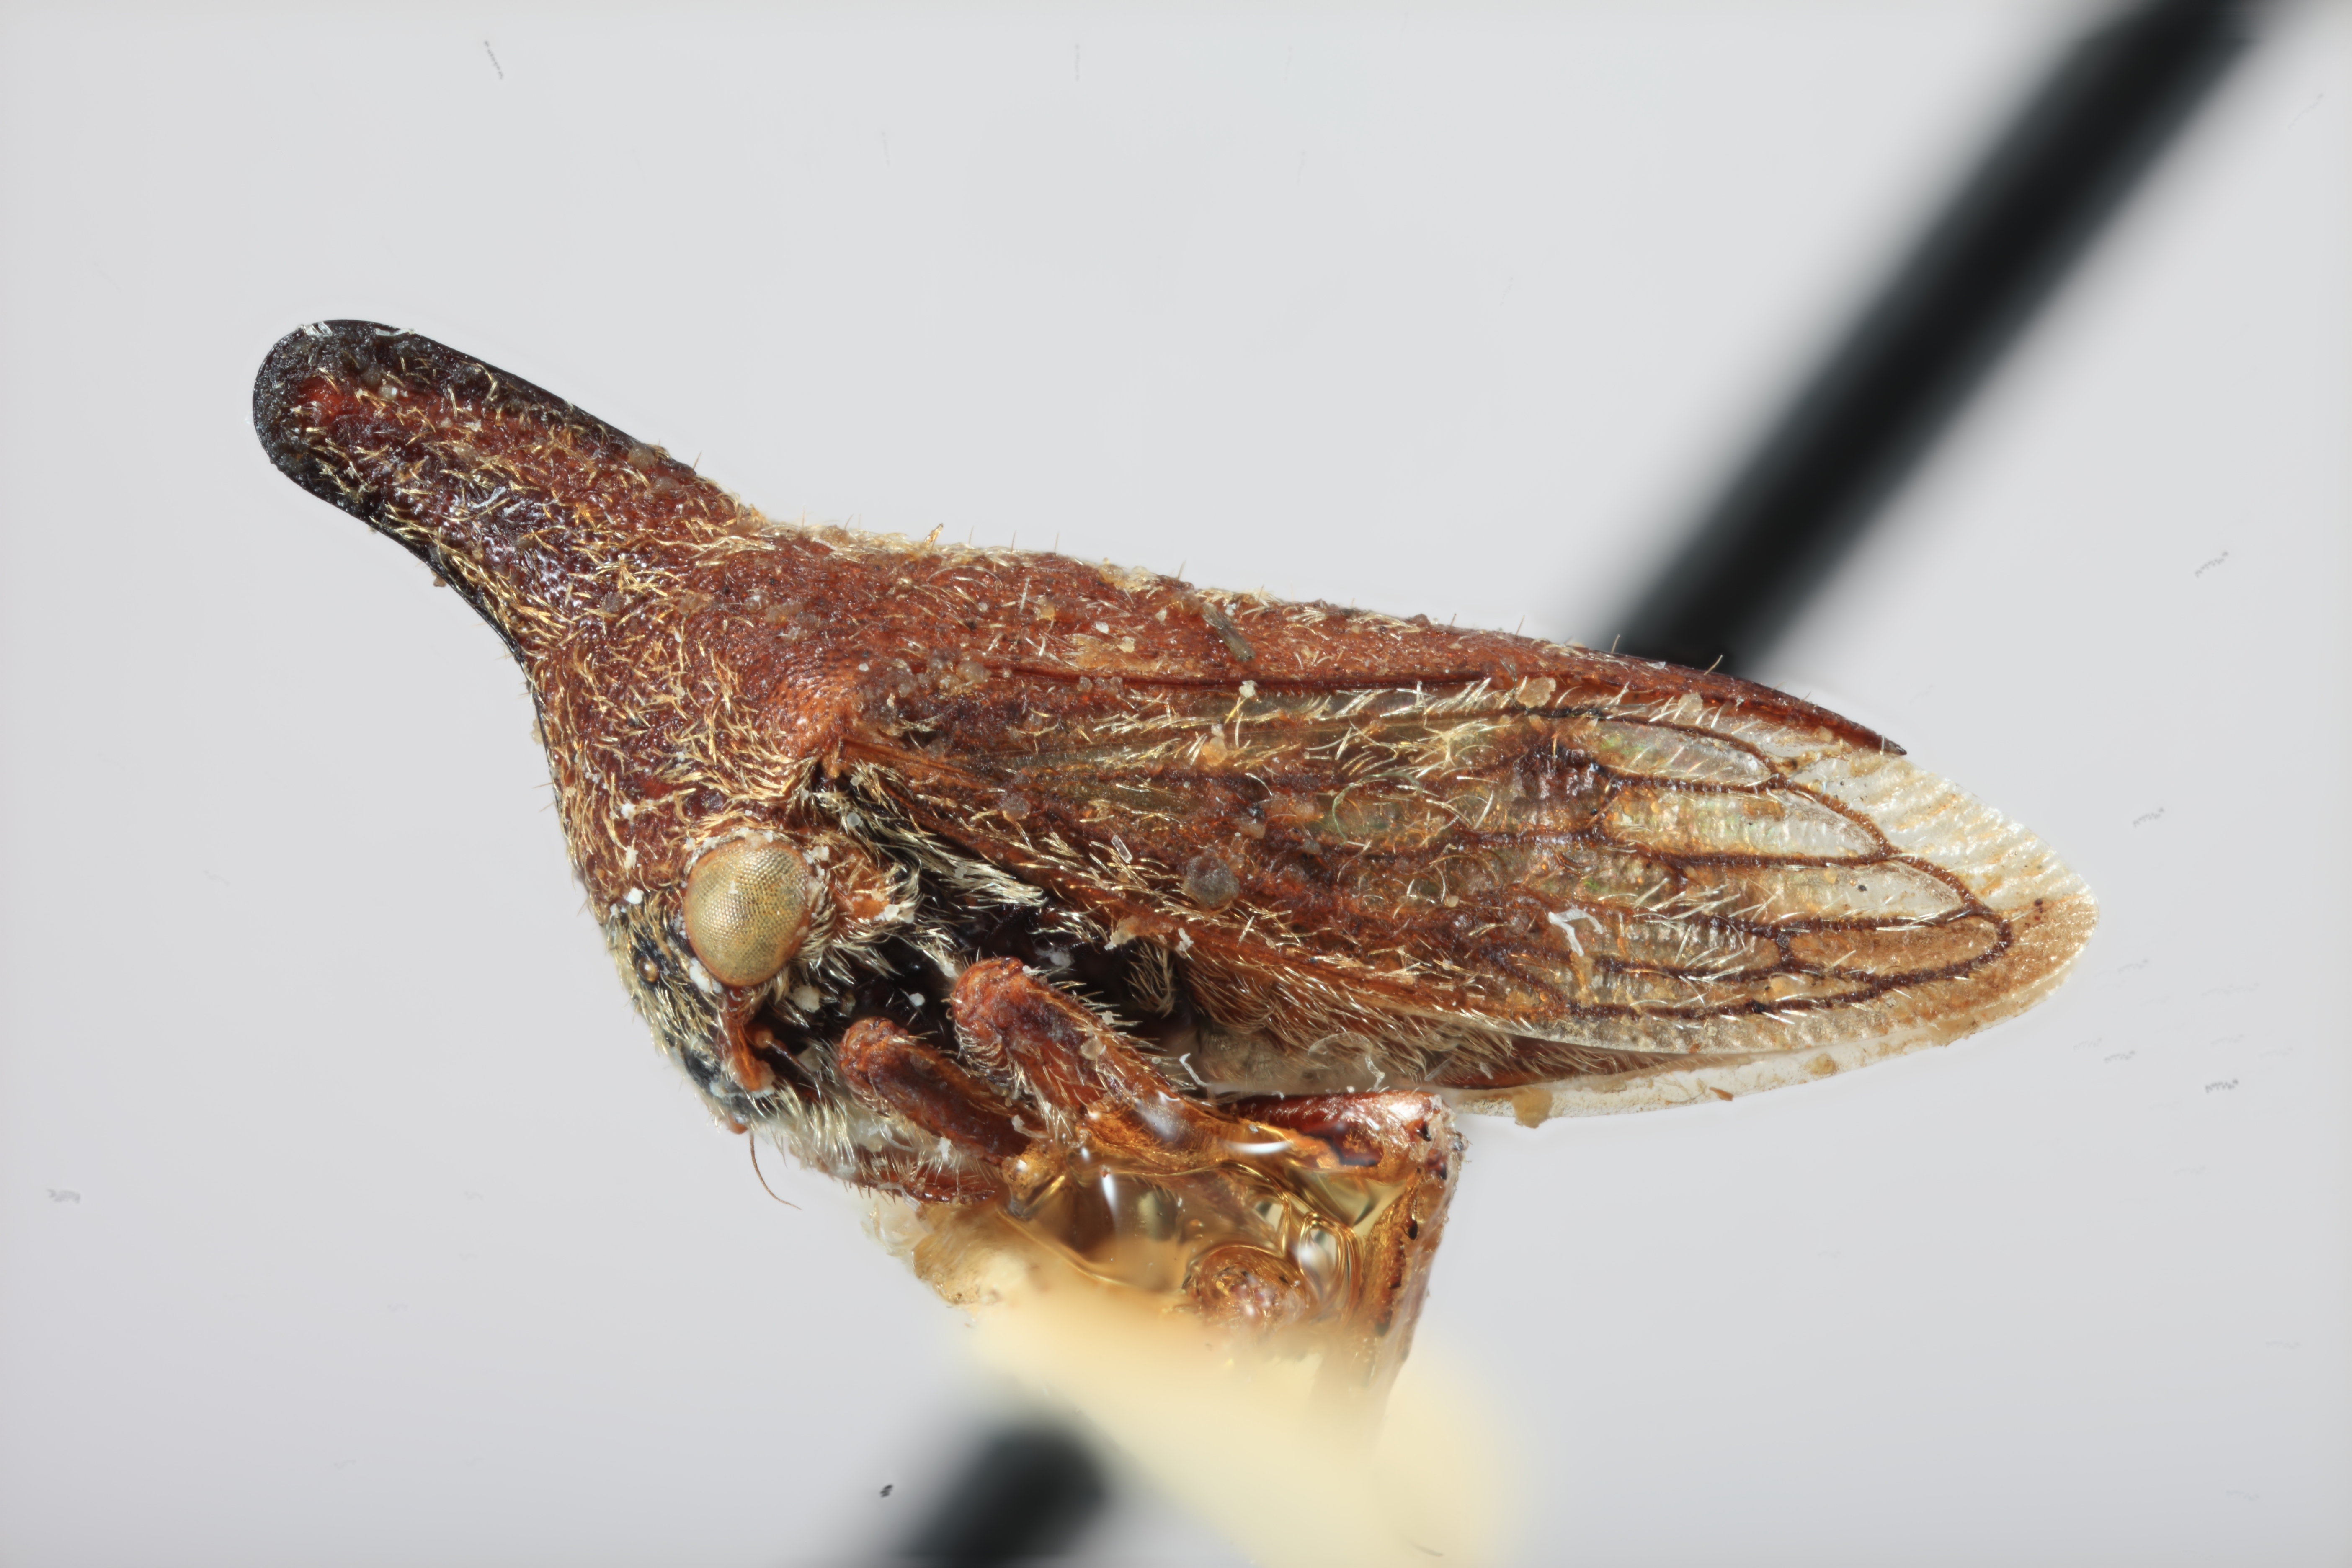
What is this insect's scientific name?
Aconophora brunnea
